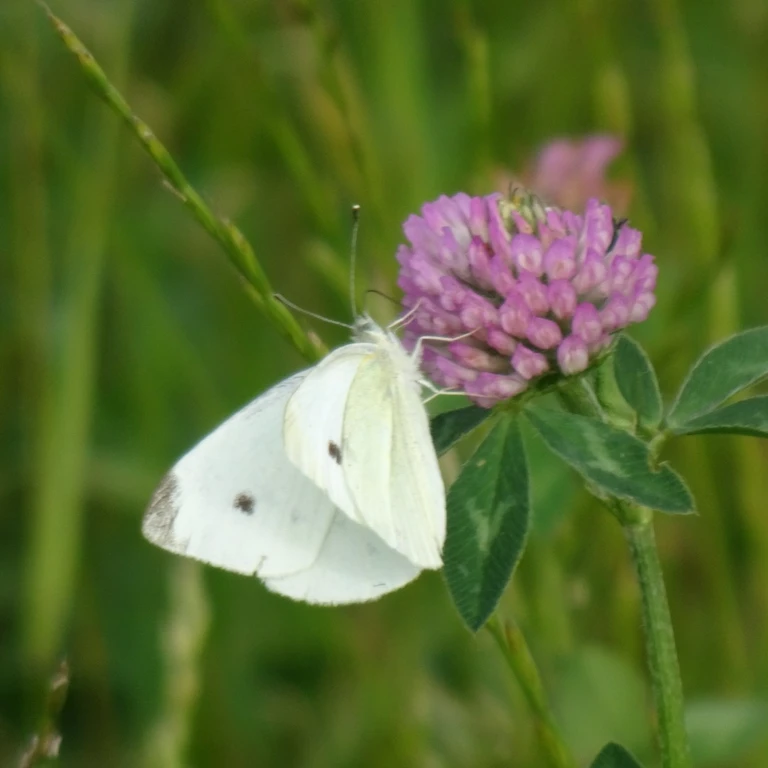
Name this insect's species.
Pieris rapae
